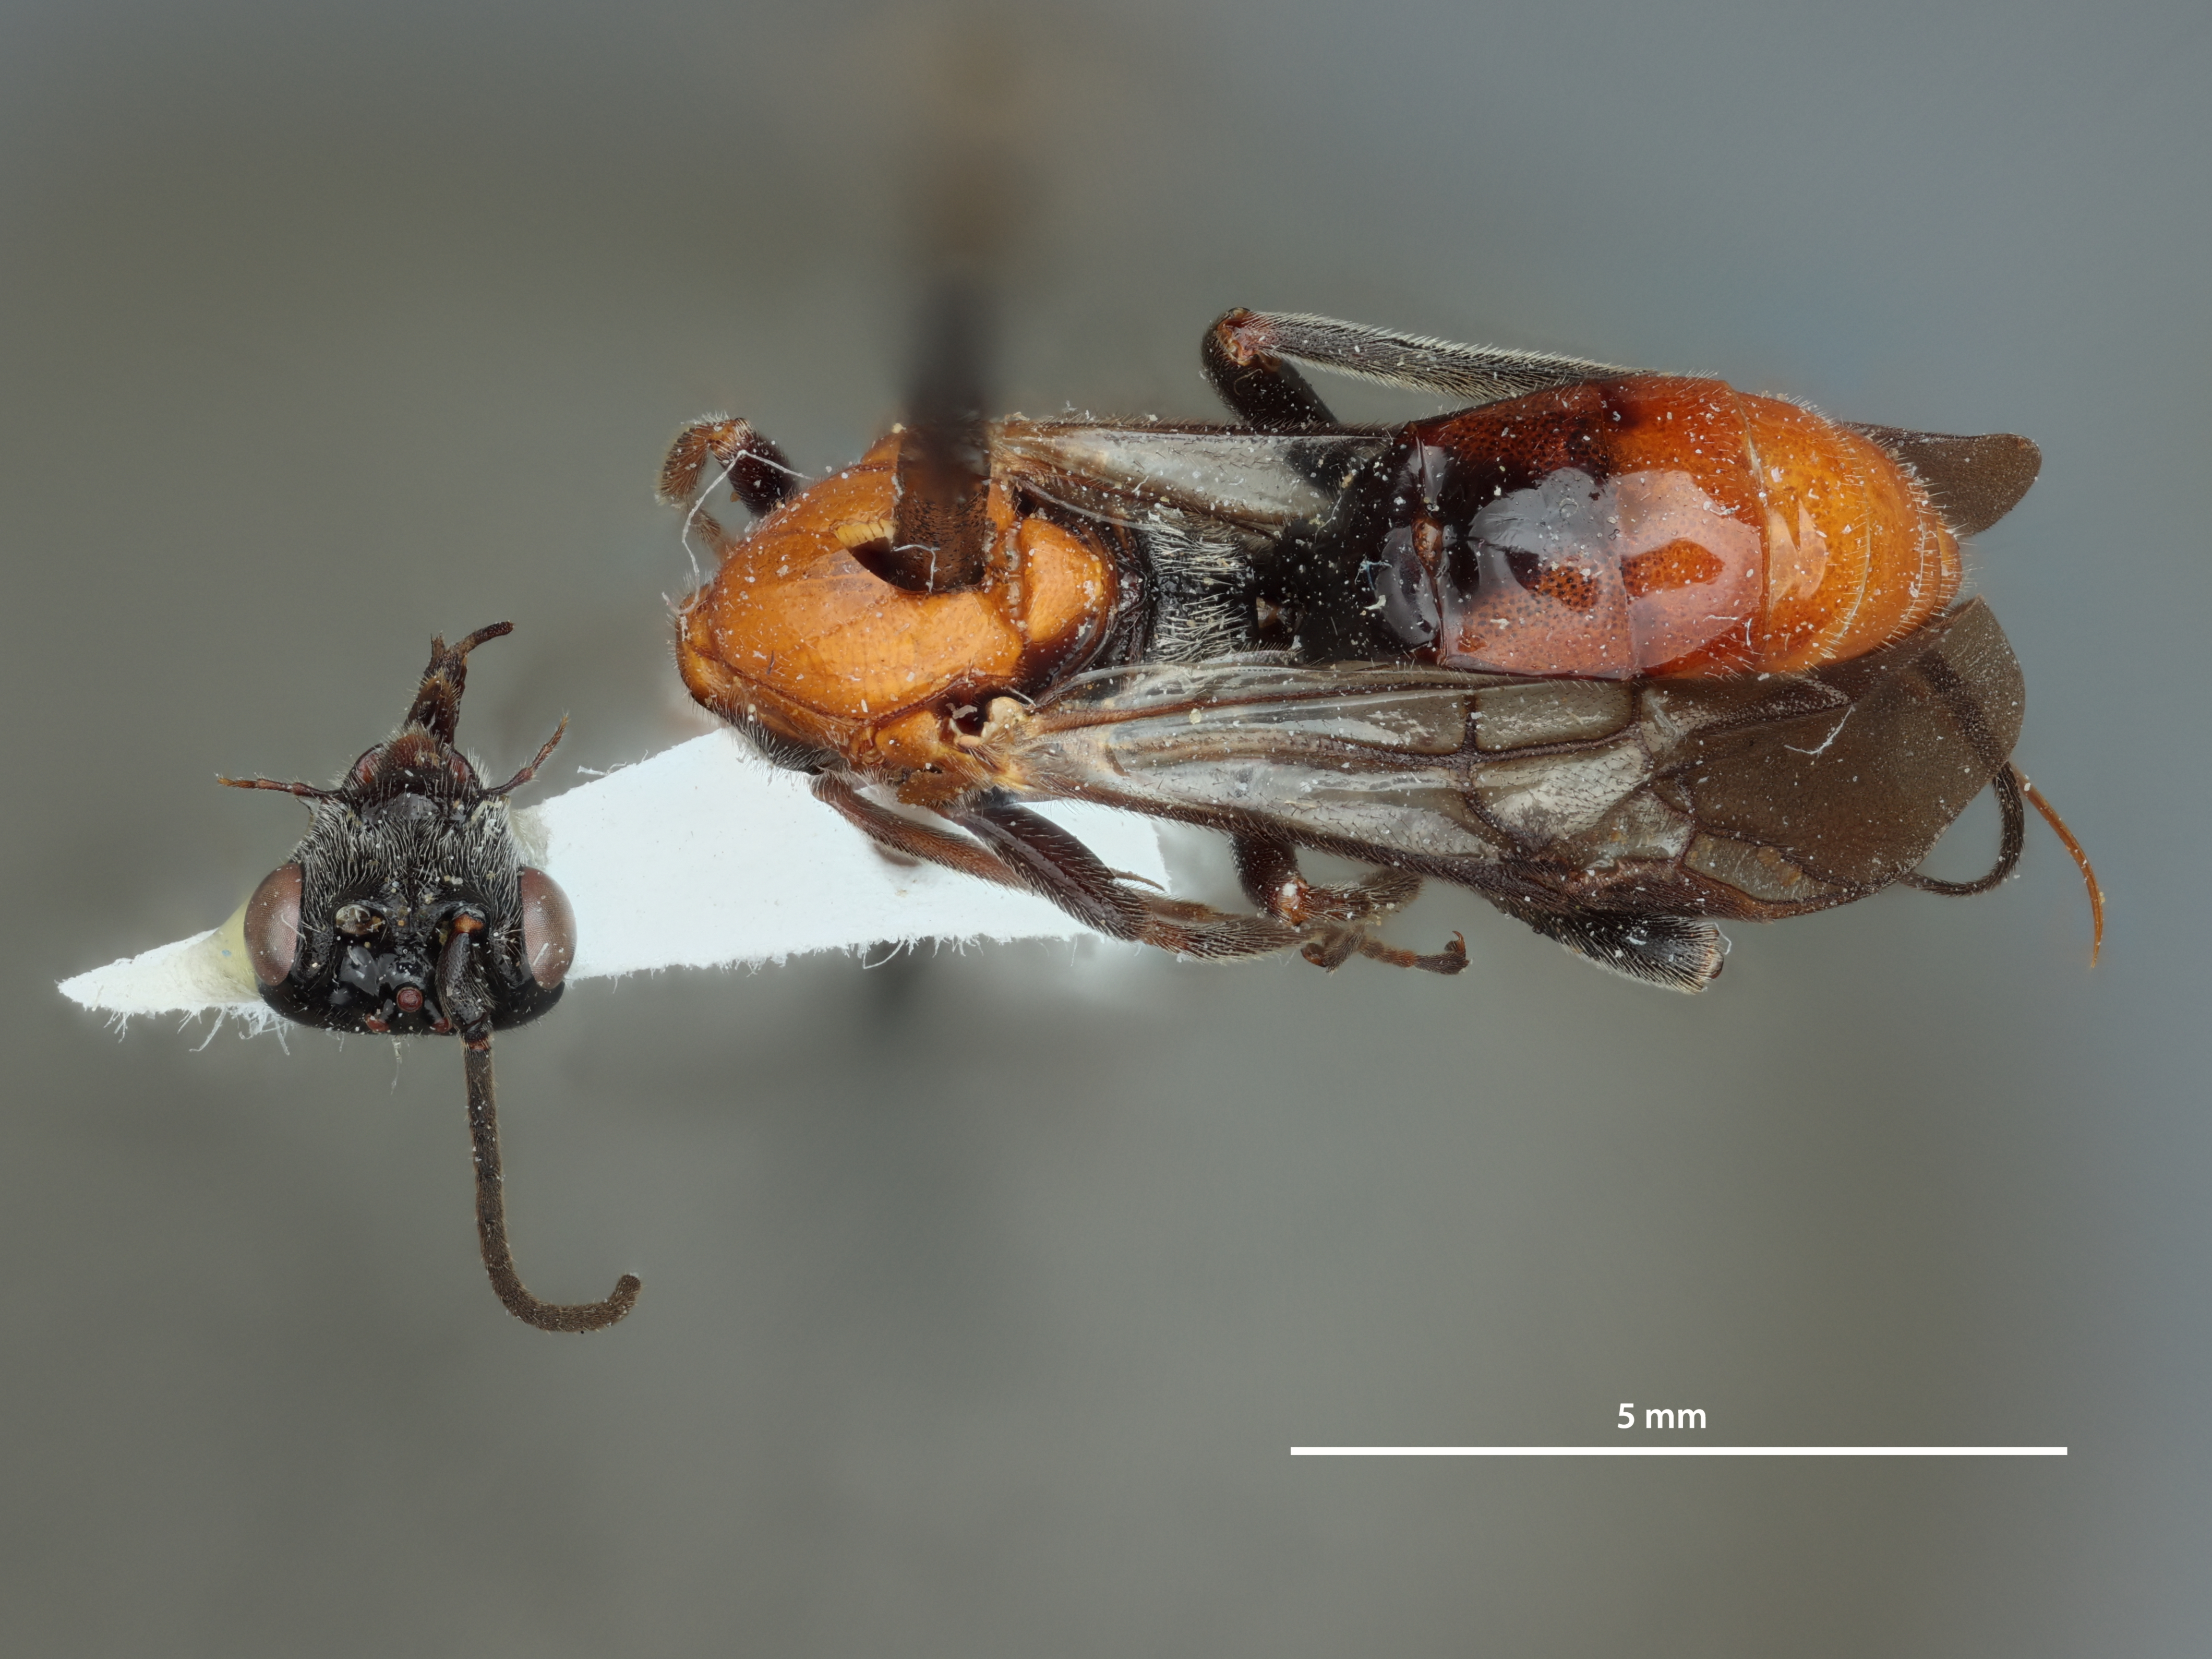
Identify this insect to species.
Agathirsia bifidilingua
